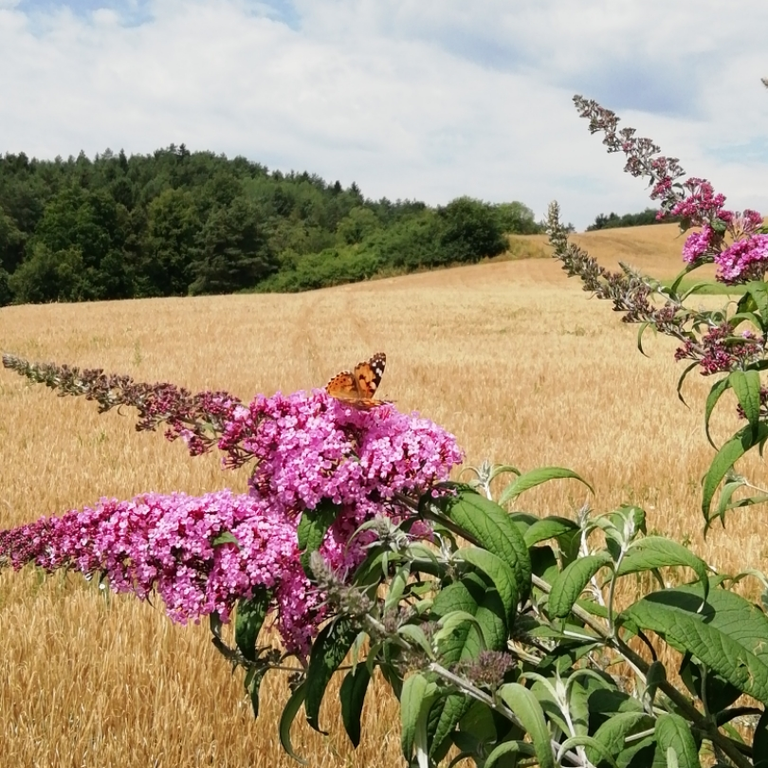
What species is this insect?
Vanessa cardui
